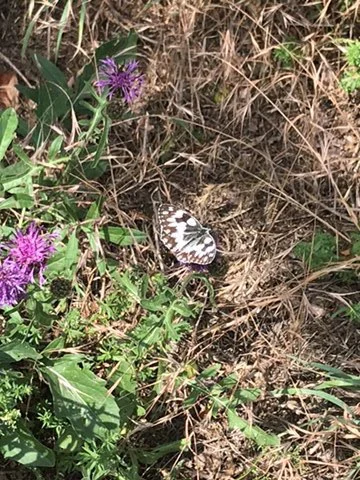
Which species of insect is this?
Melanargia galathea
